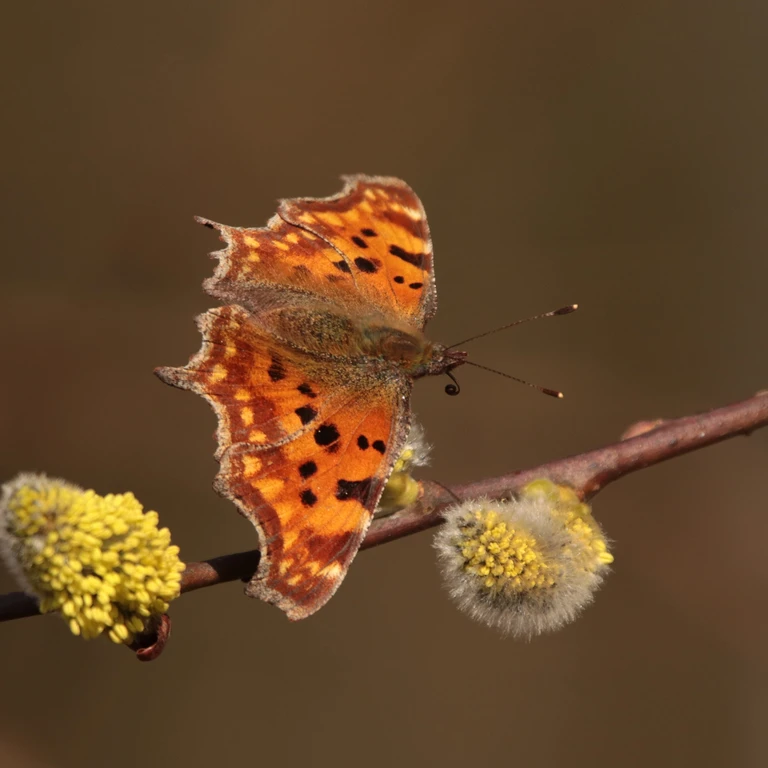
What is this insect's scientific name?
Polygonia c-album
